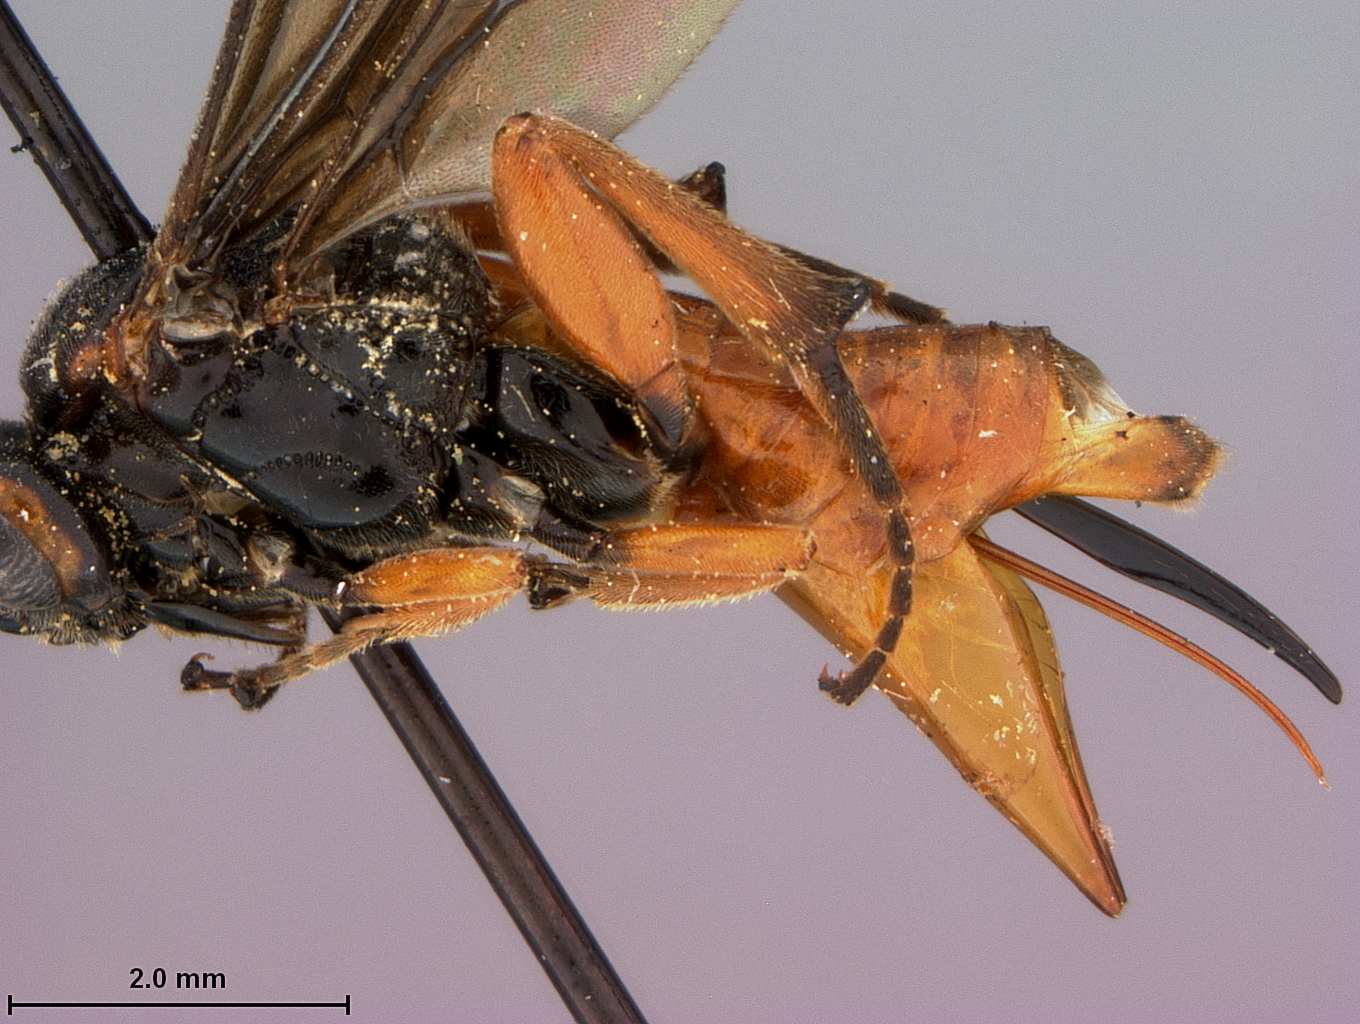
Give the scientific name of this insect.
Cardiochiles texensis
